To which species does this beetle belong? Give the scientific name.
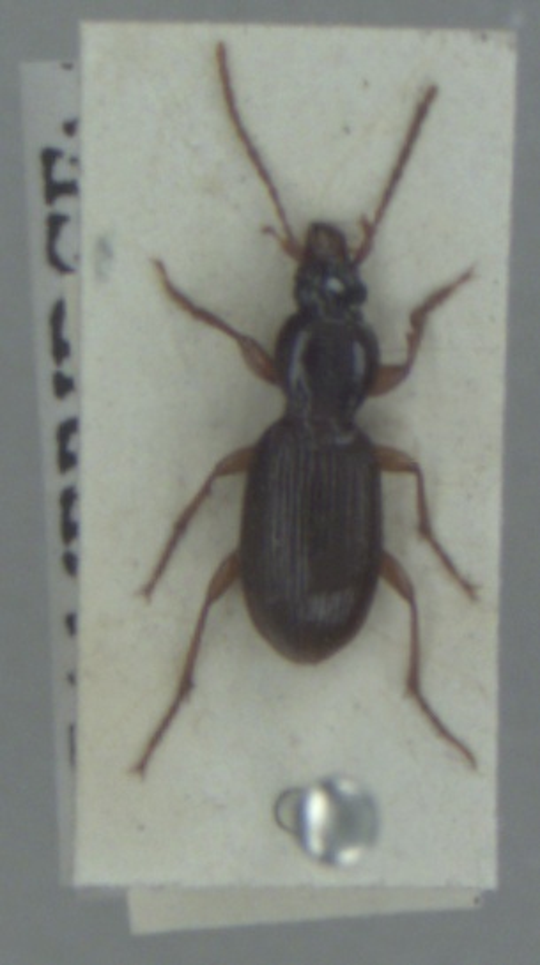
Stomis pumicatus
